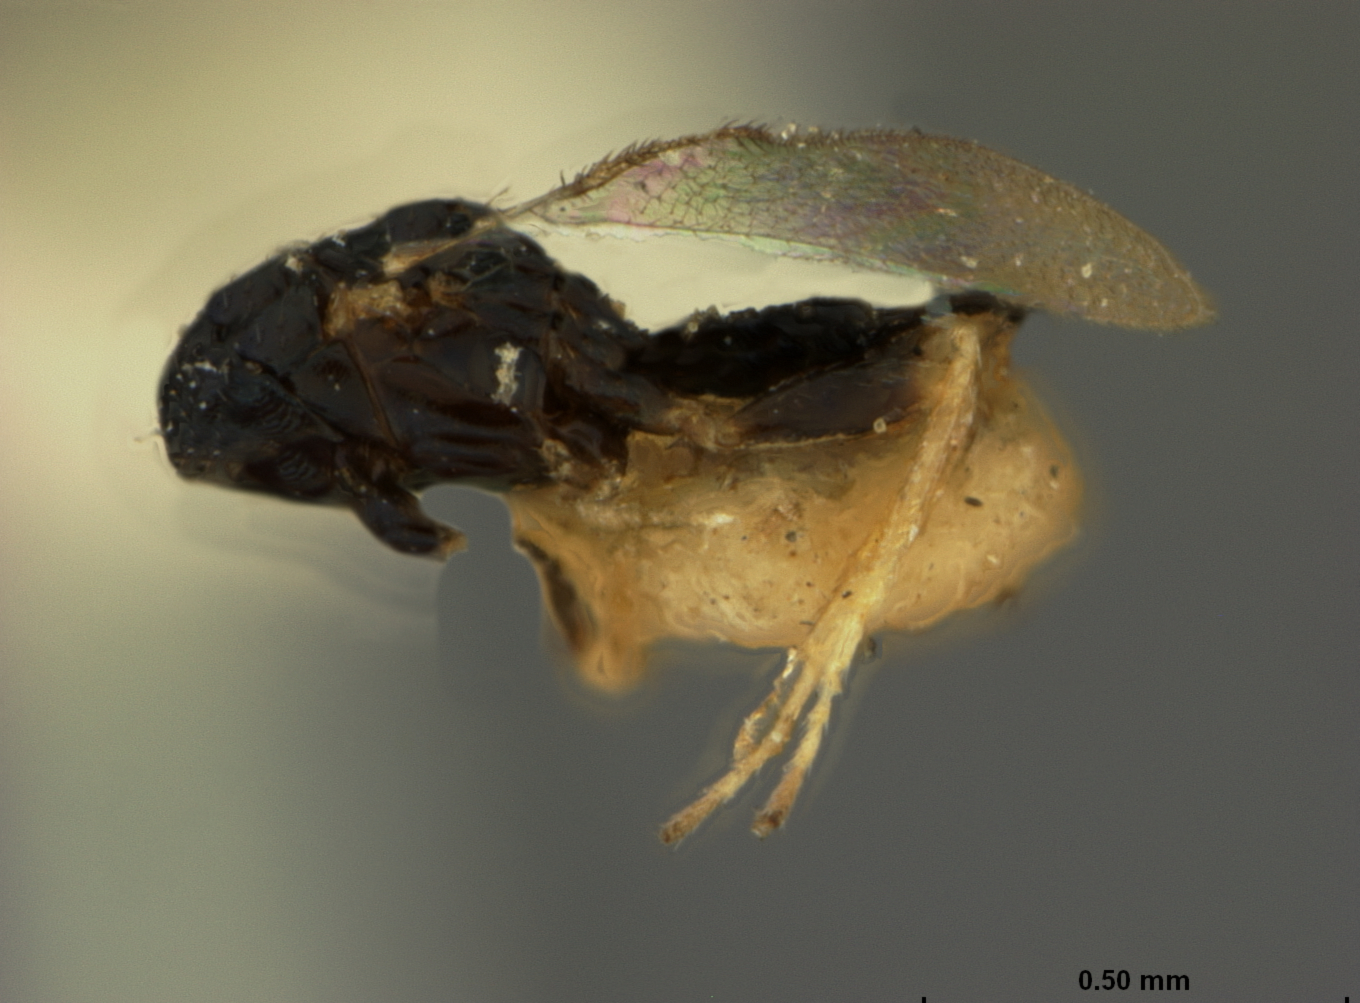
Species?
Tetrastichus rosae
